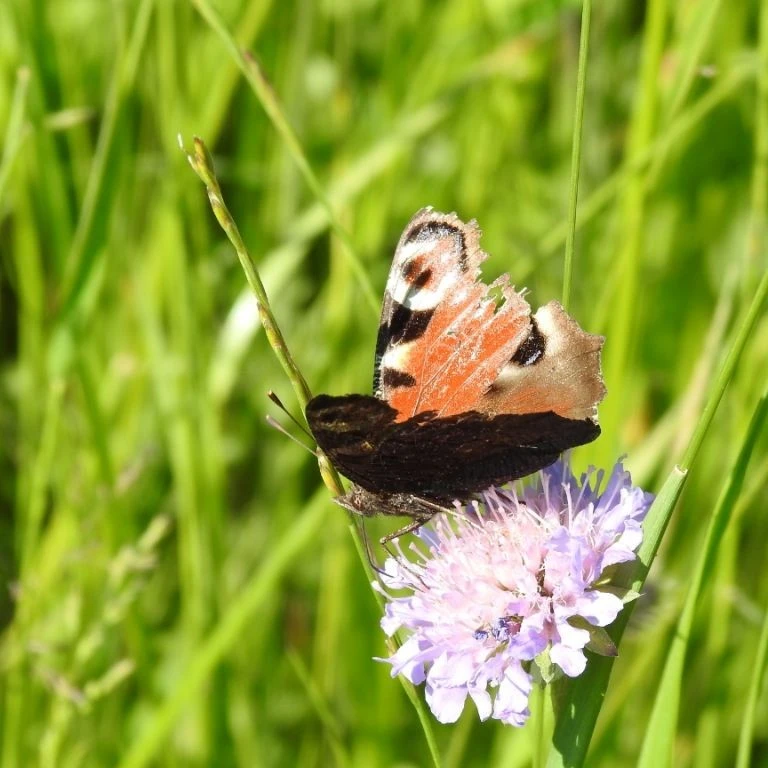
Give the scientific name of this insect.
Aglais io
